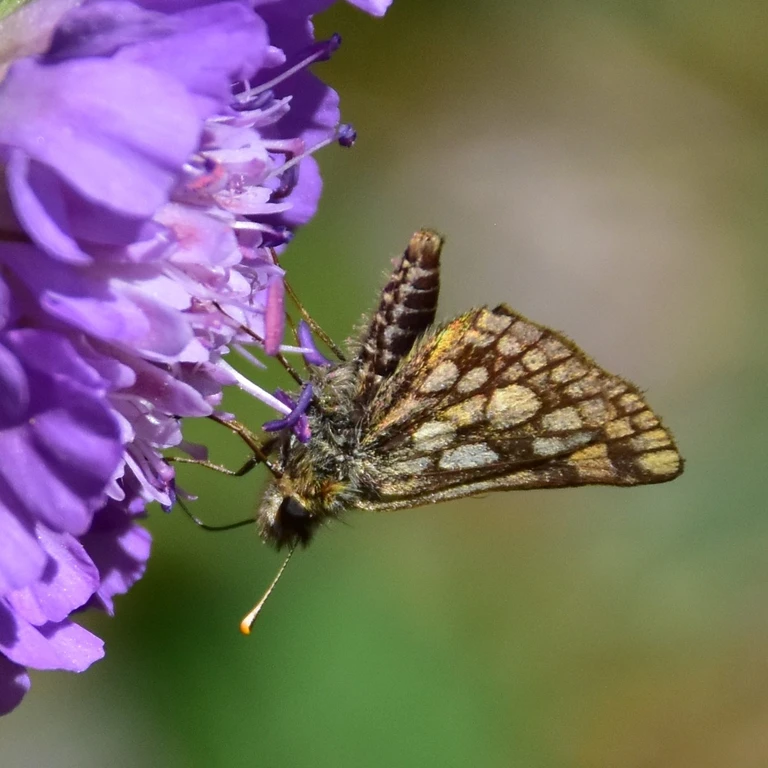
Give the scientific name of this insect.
Carterocephalus palaemon
